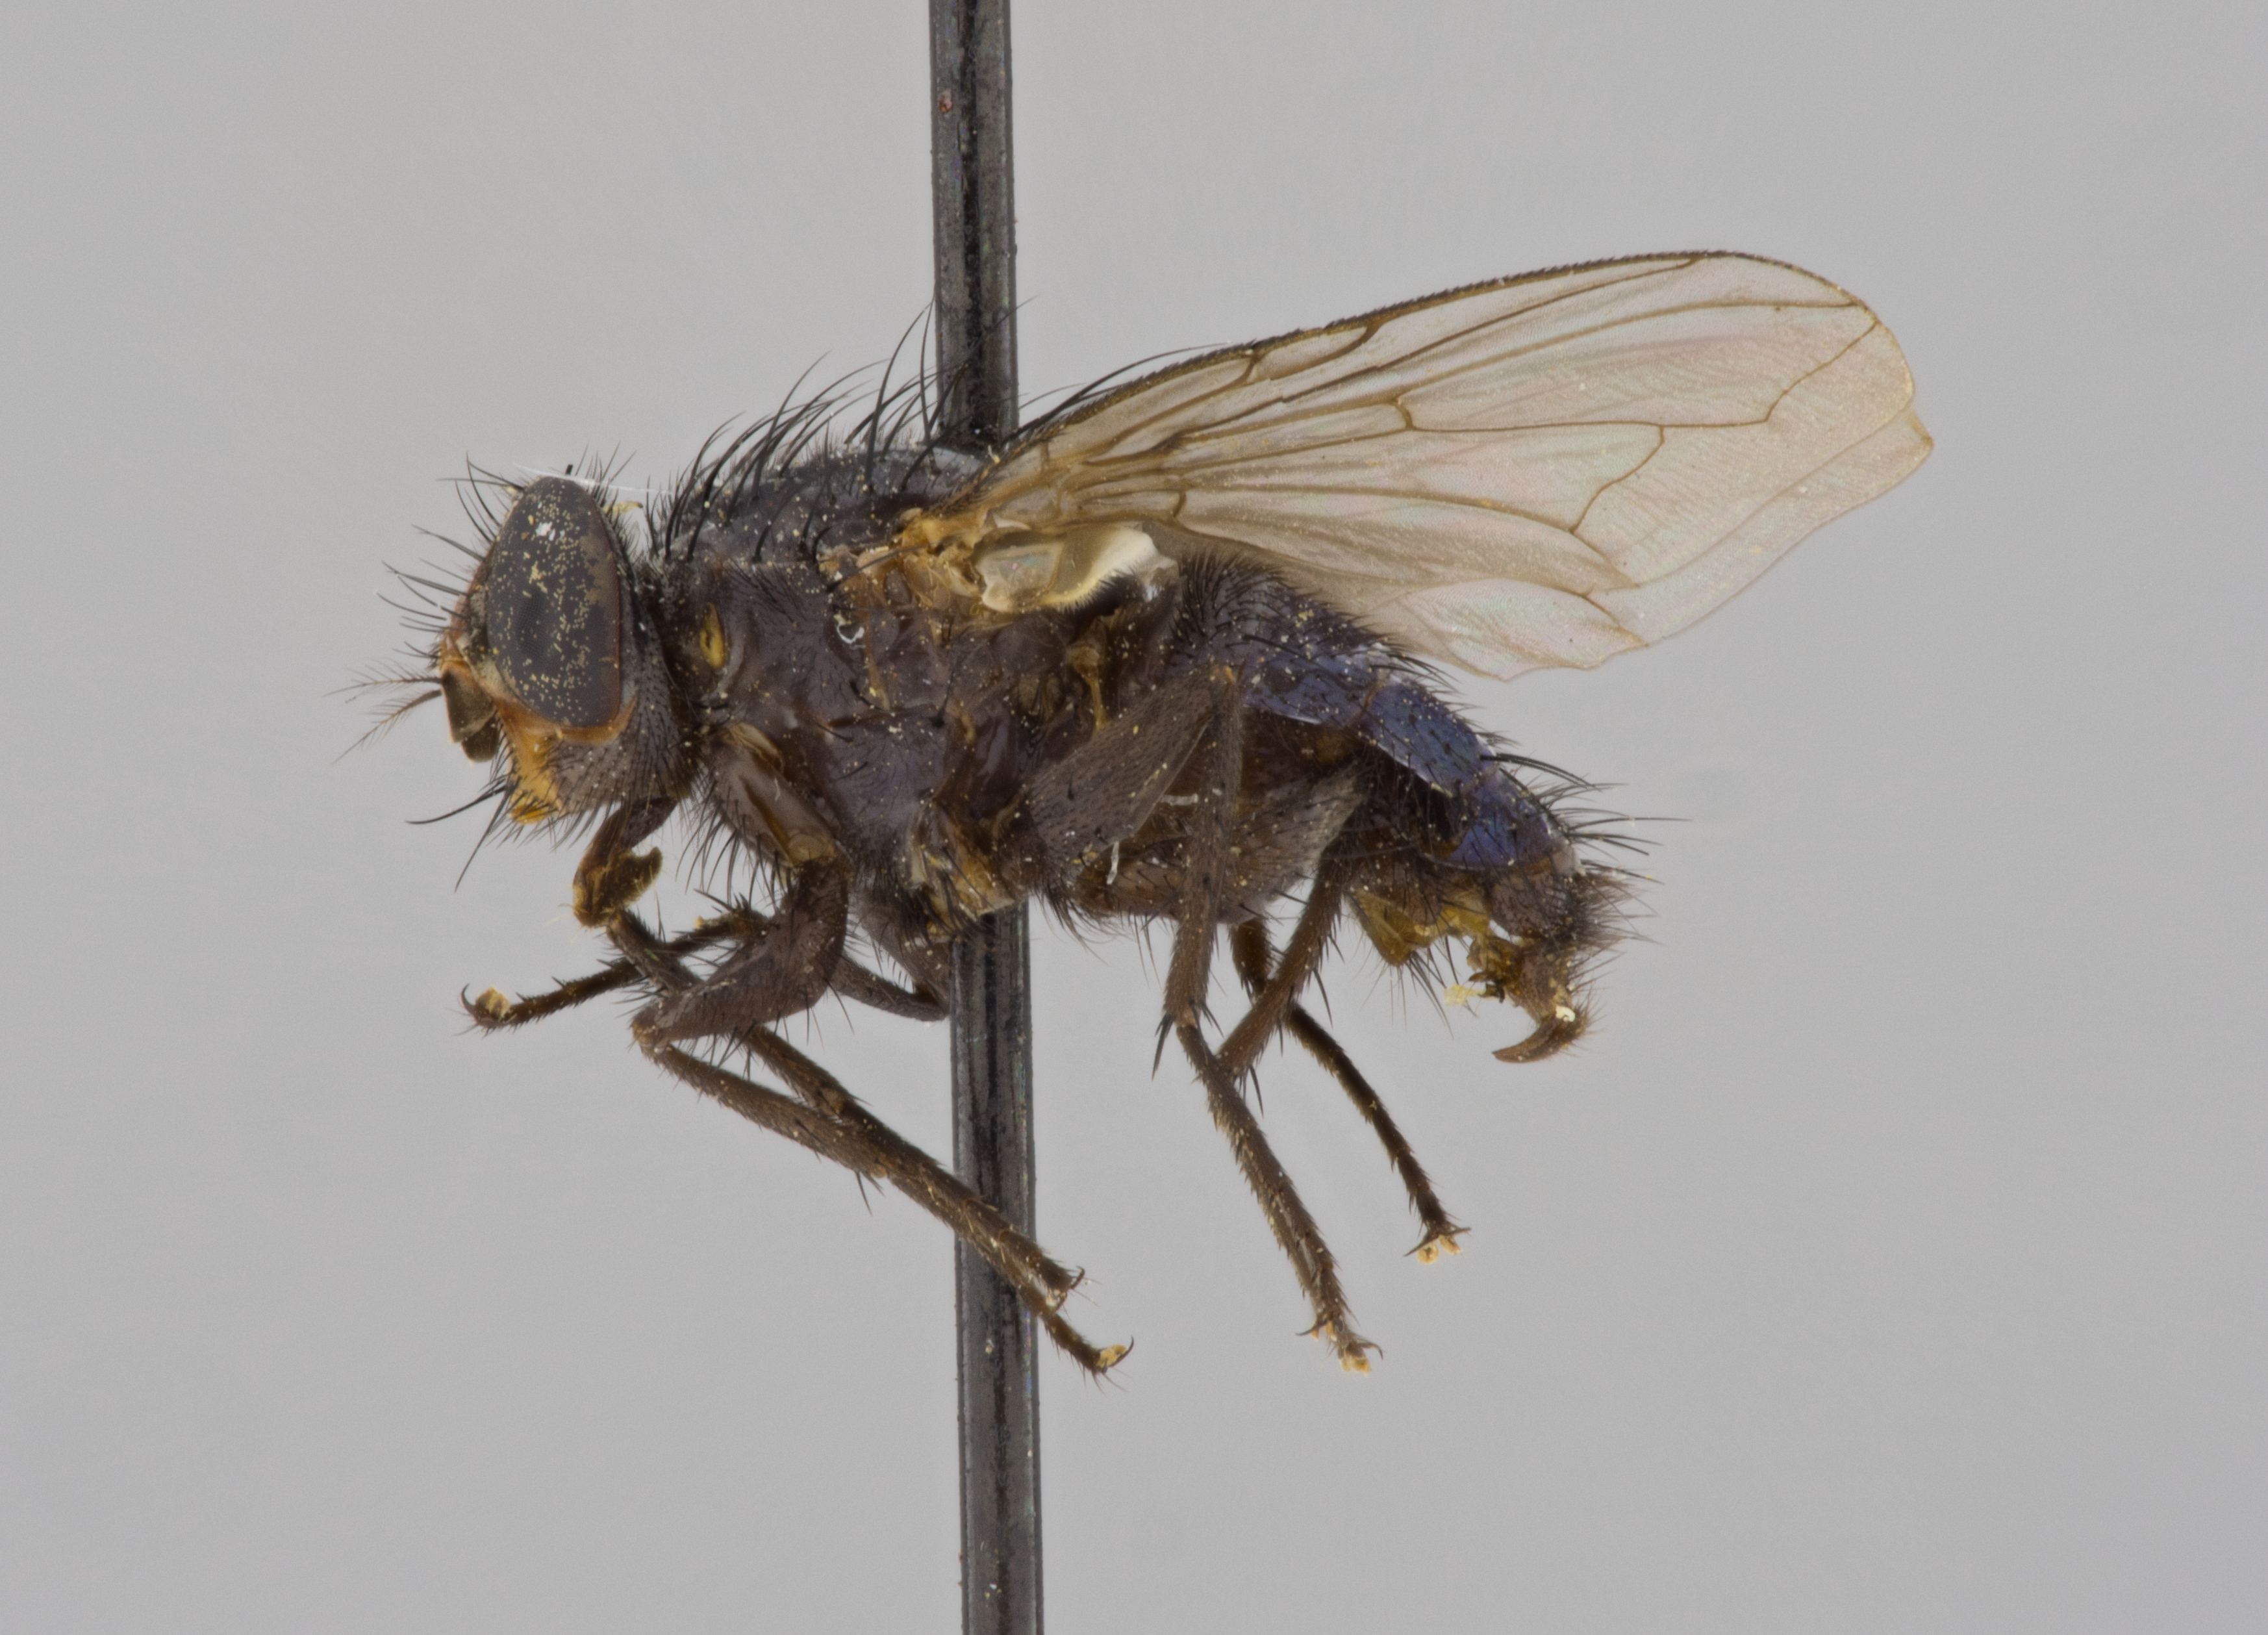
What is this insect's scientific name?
Eucalliphora arta
